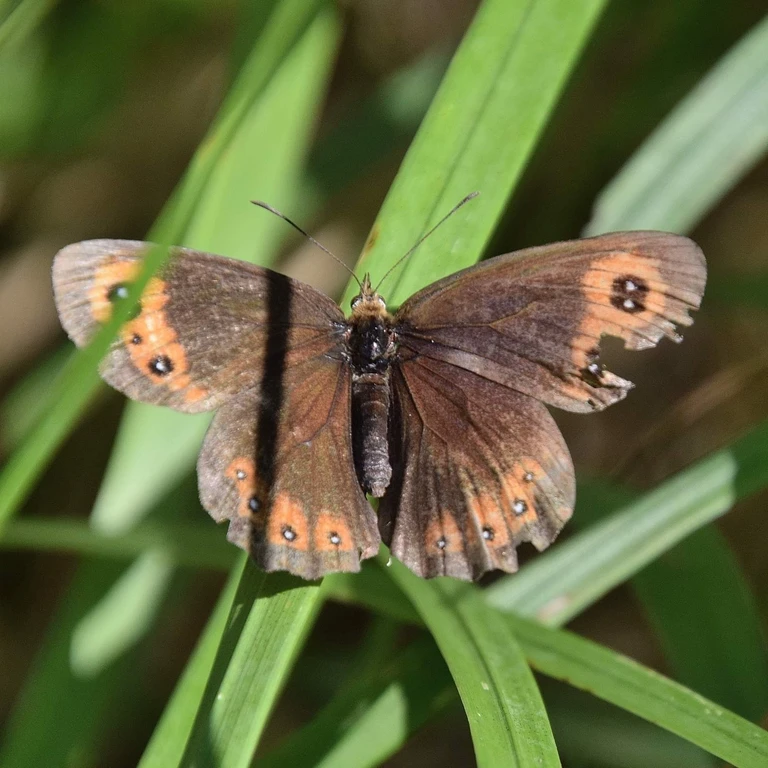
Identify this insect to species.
Erebia aethiops
